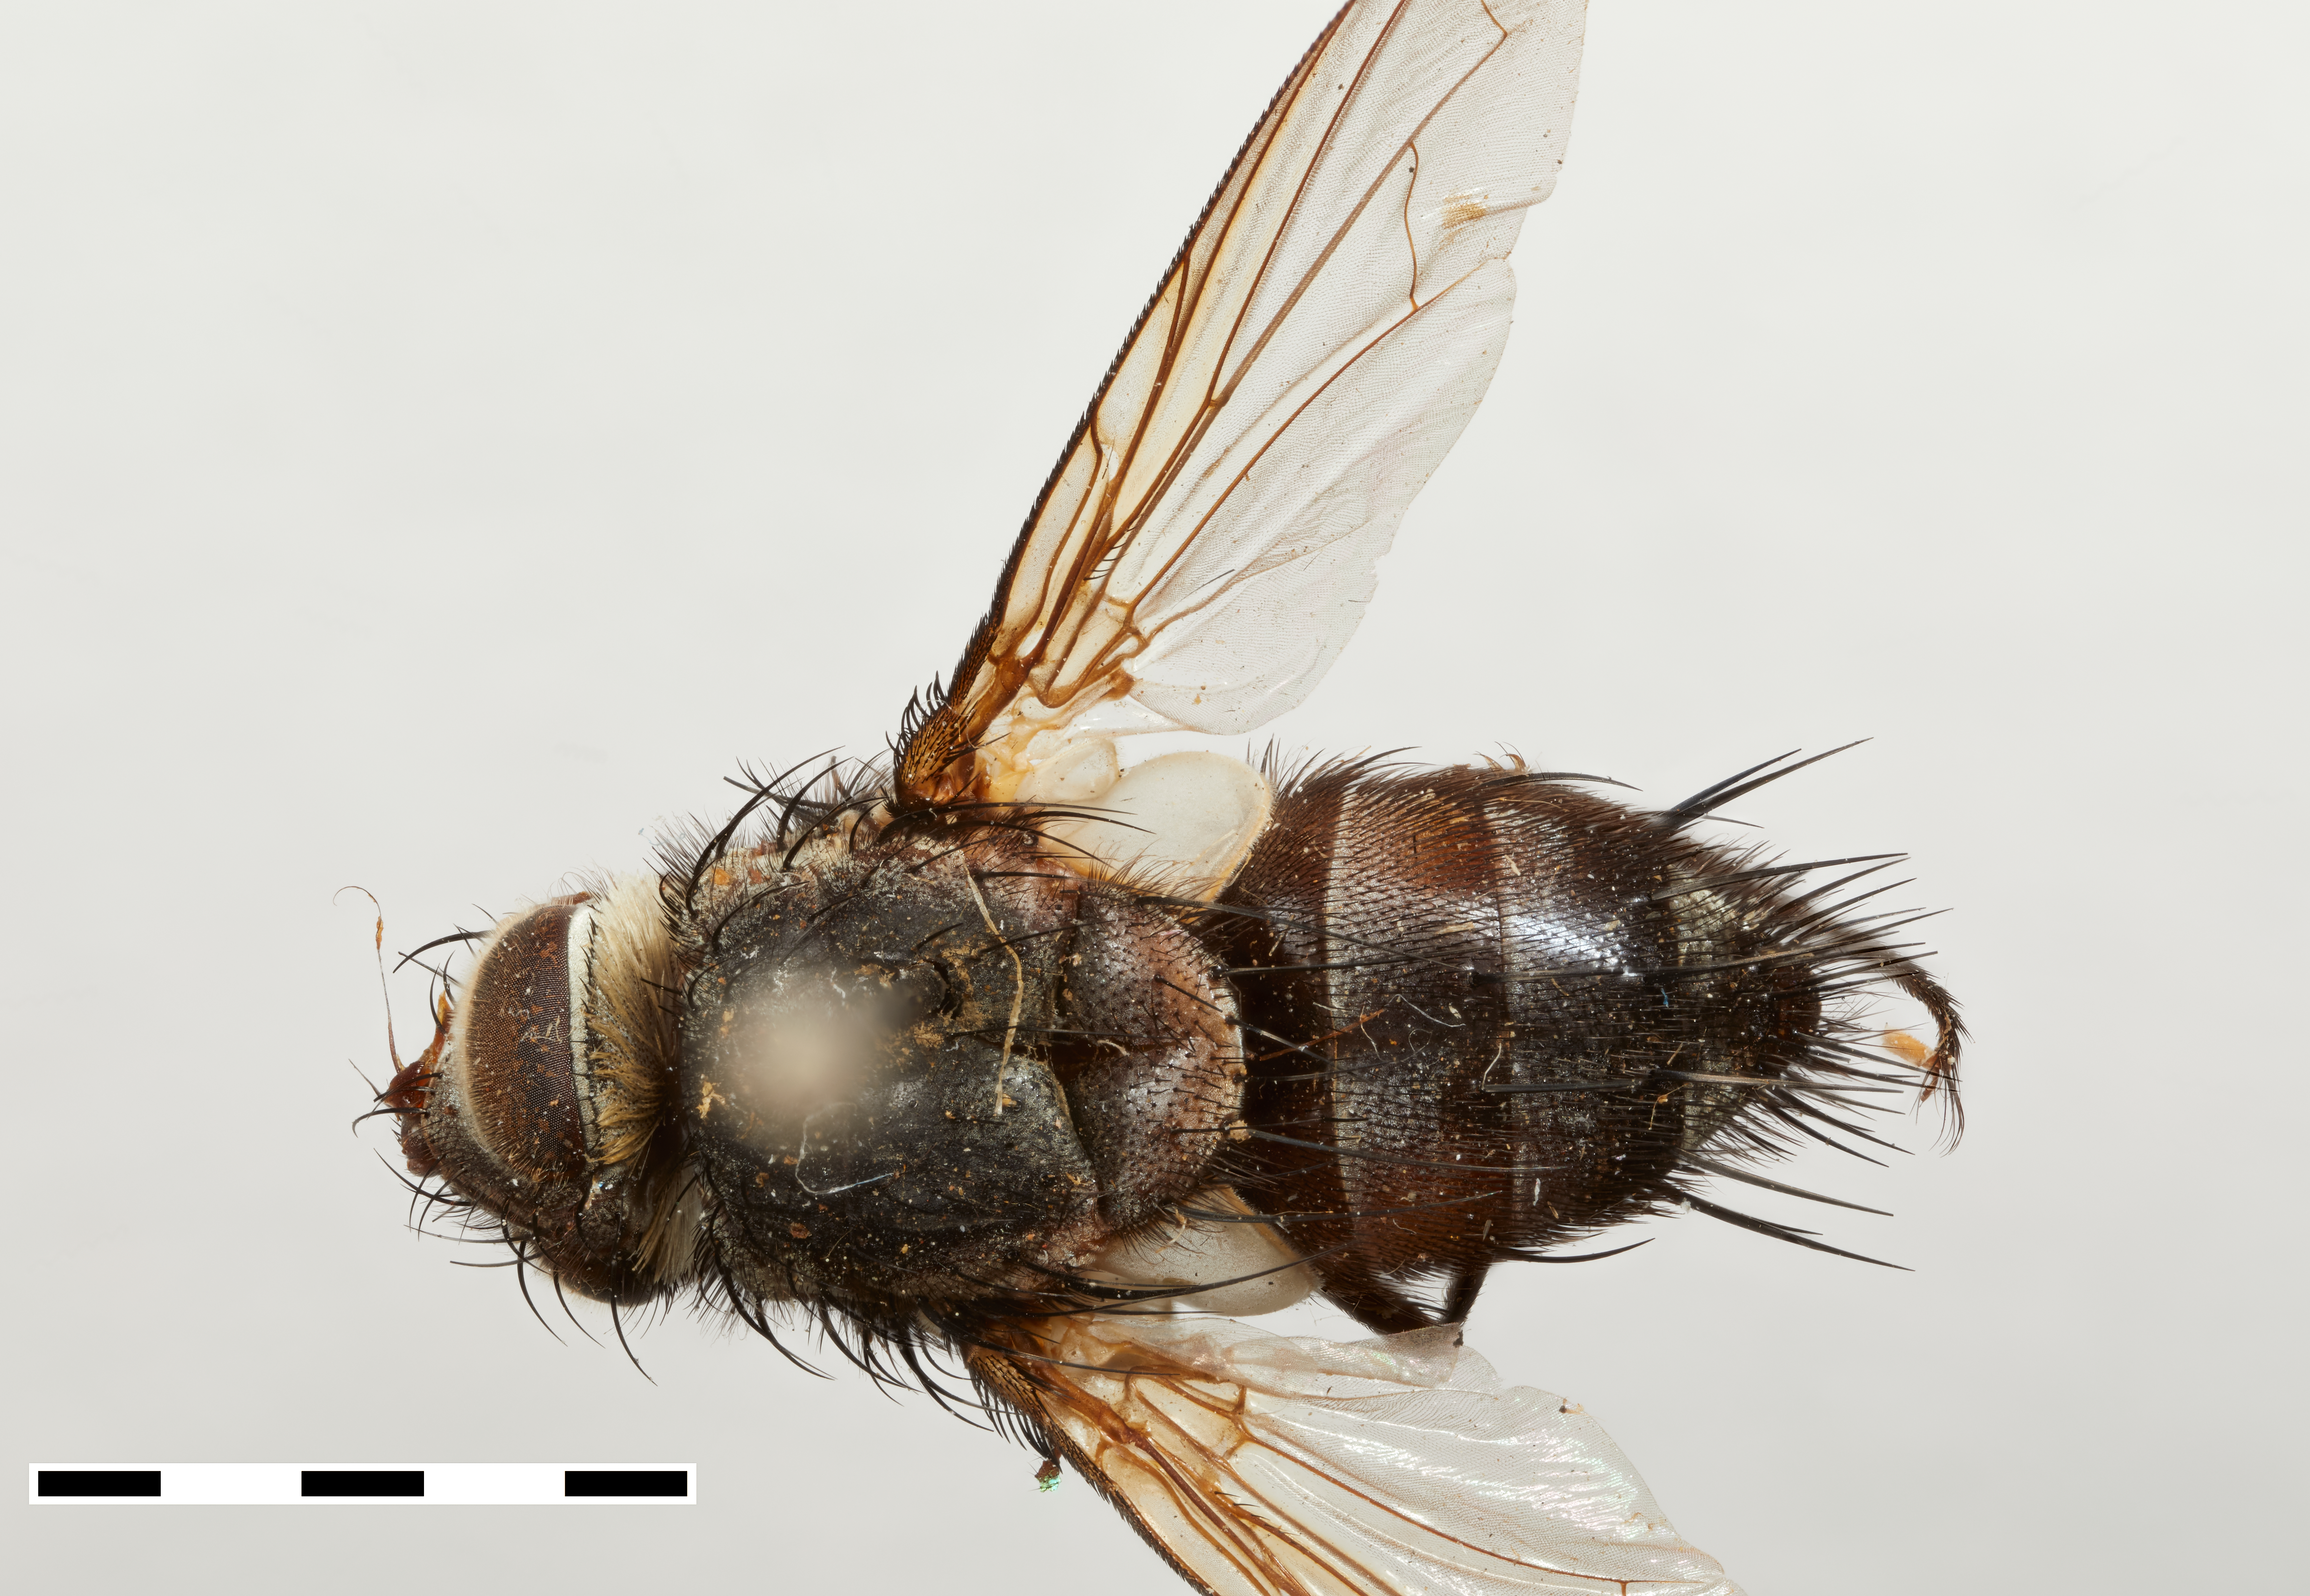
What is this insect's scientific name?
Phorocera complicata
